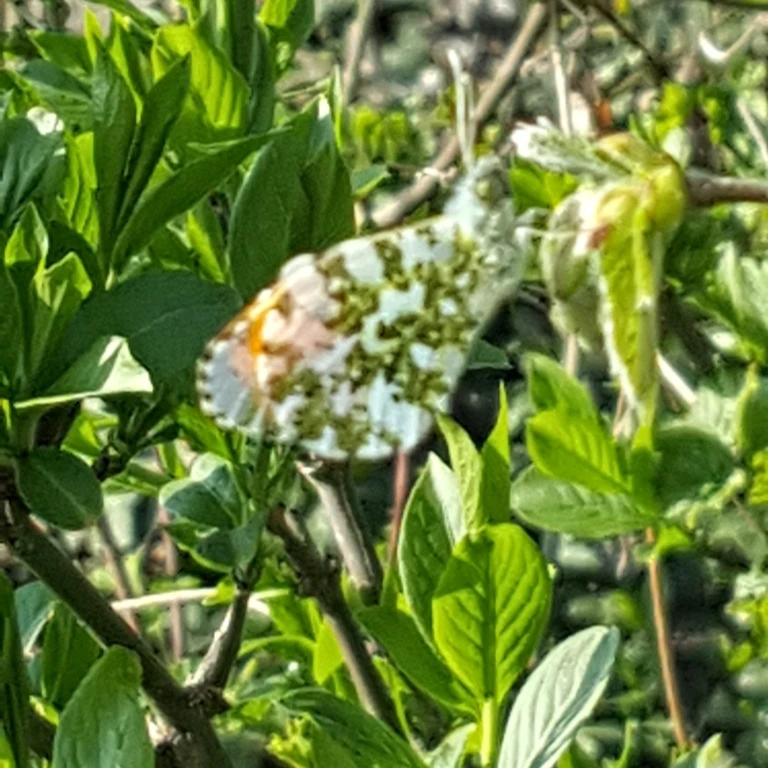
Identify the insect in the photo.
Anthocharis cardamines
